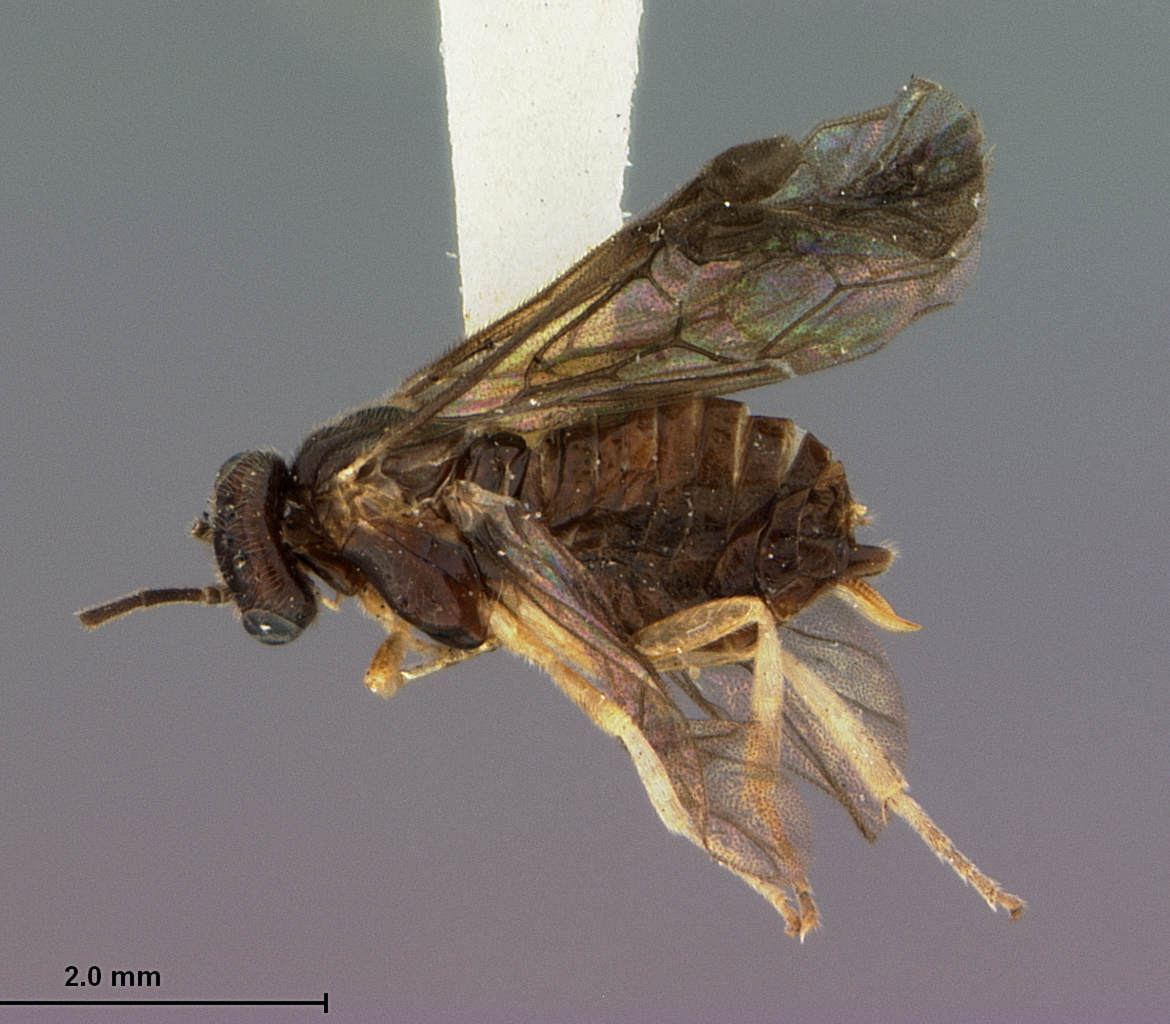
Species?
Polybates secundus
